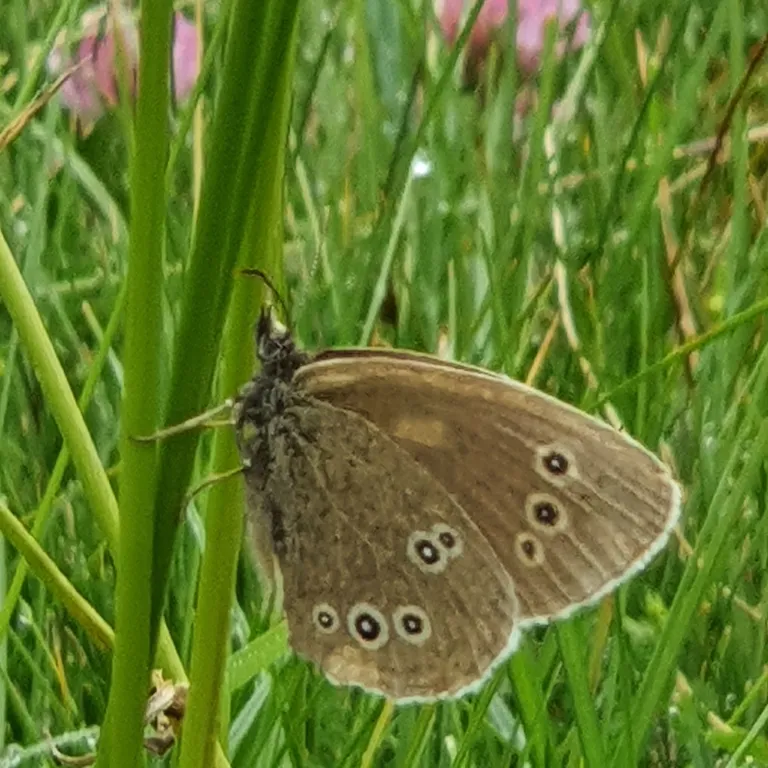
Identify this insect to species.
Aphantopus hyperantus
